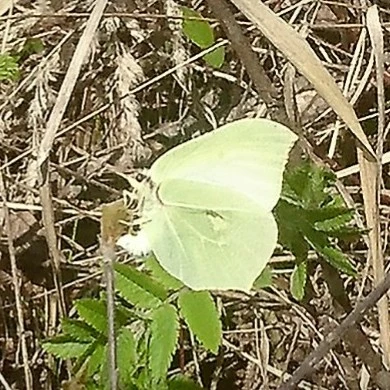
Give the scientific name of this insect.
Gonepteryx rhamni
